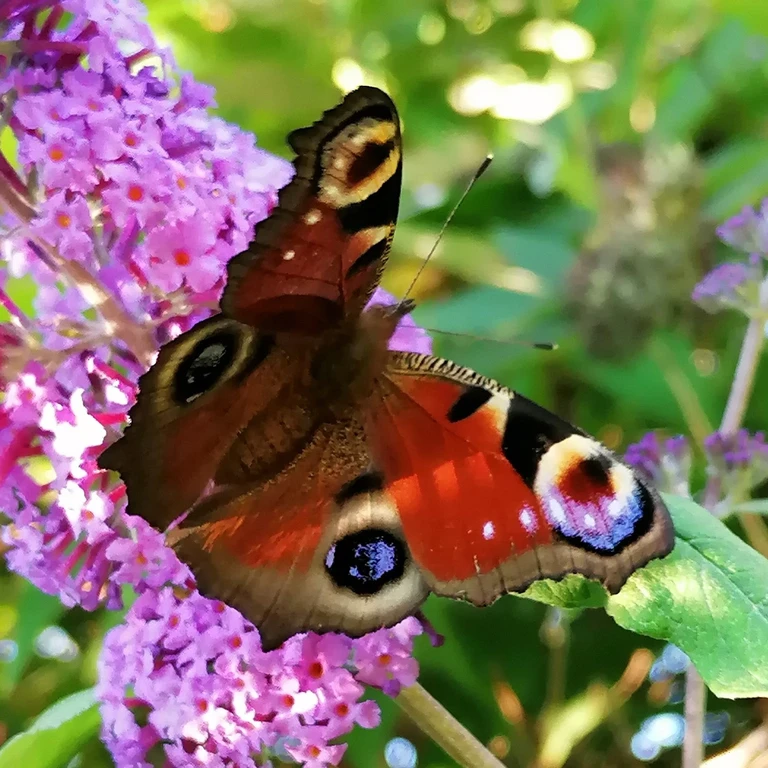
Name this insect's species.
Aglais io
